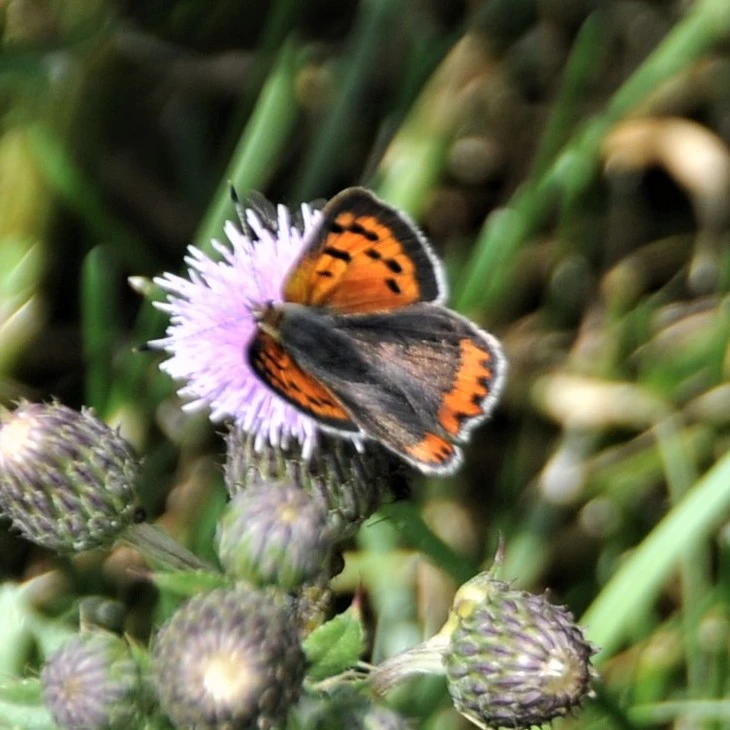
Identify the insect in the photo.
Lycaena phlaeas
